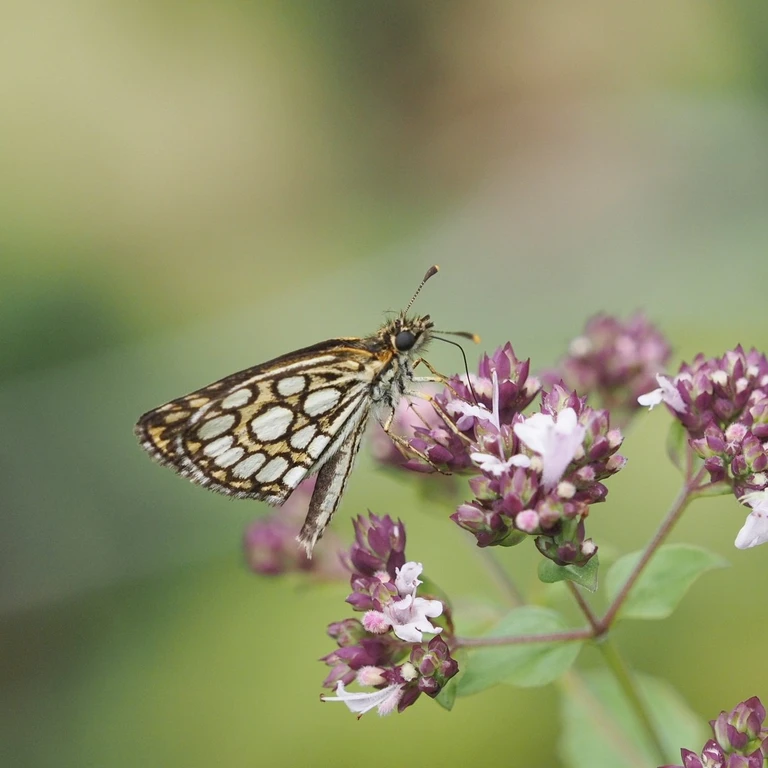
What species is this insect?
Heteropterus morpheus
